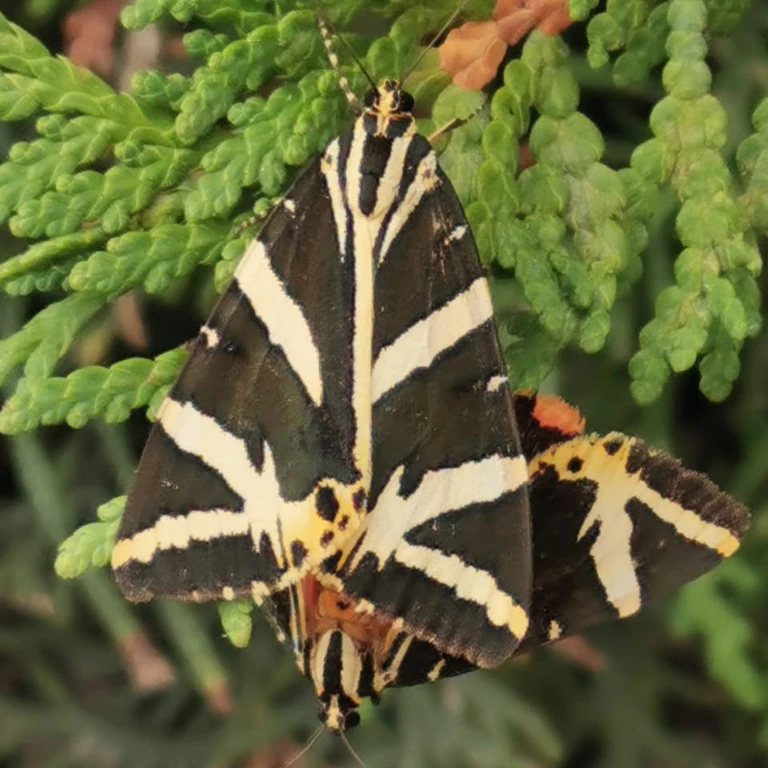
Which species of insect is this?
Euplagia quadripunctaria
